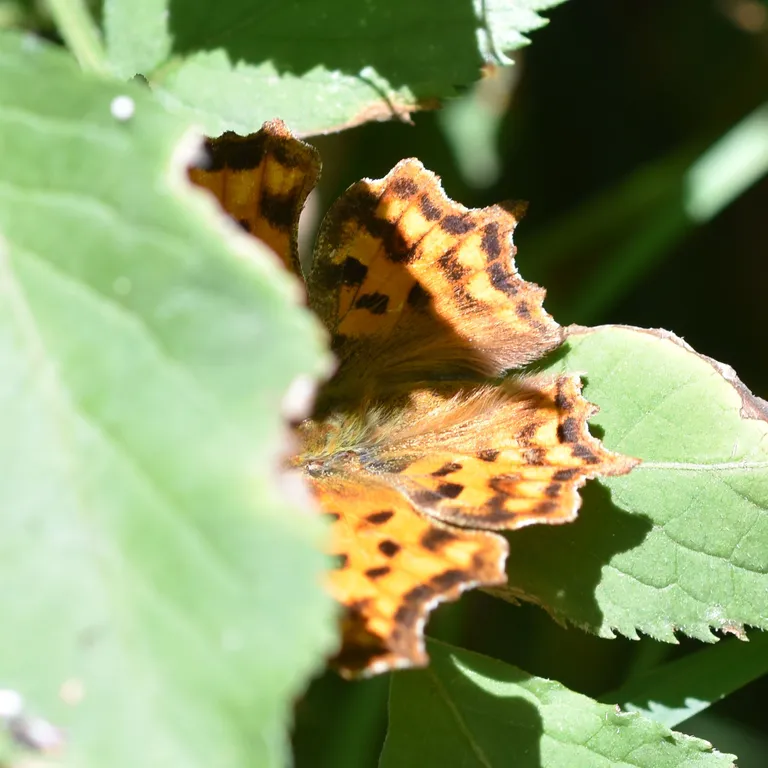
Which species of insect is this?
Polygonia c-album
